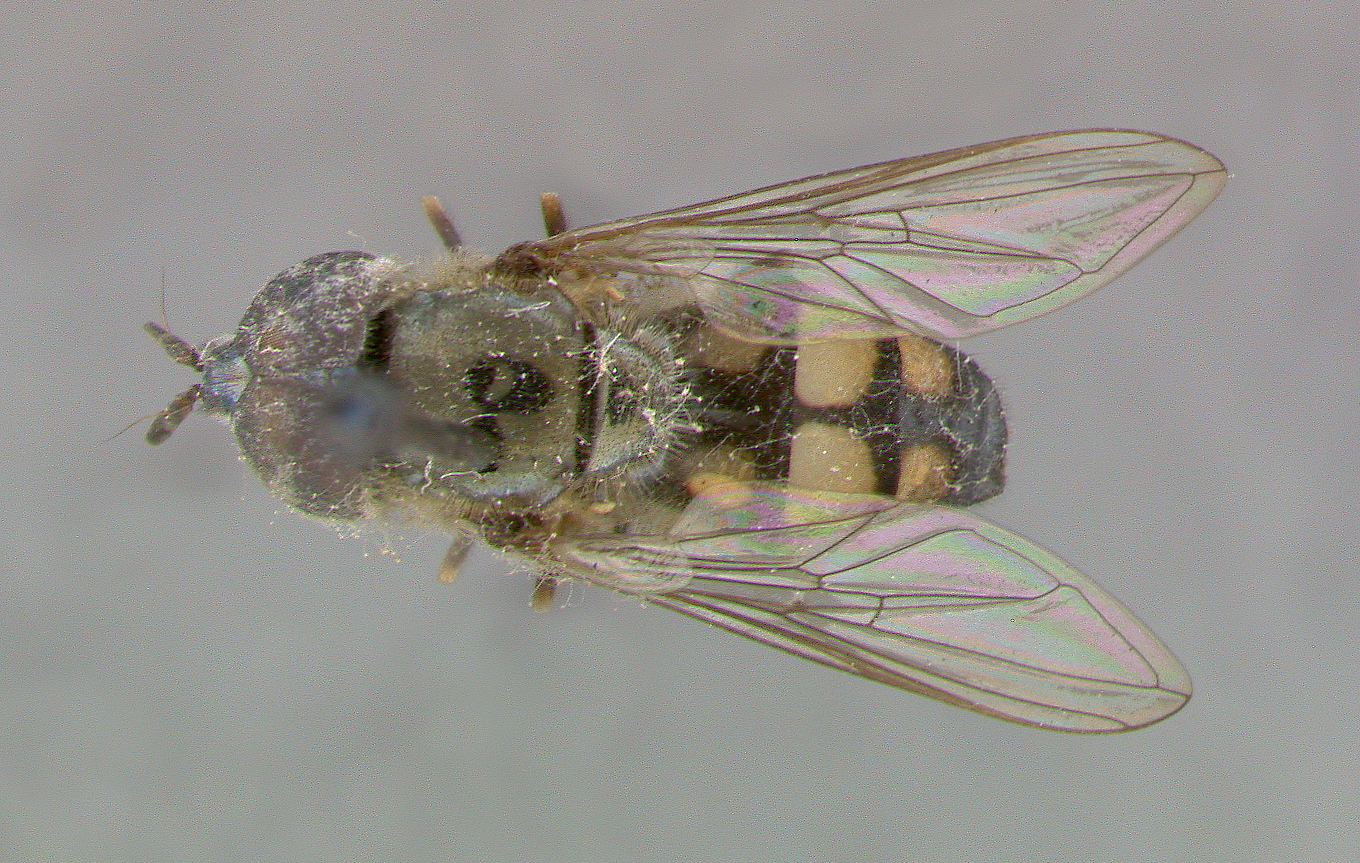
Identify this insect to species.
Xanthandrus flavomaculatus
